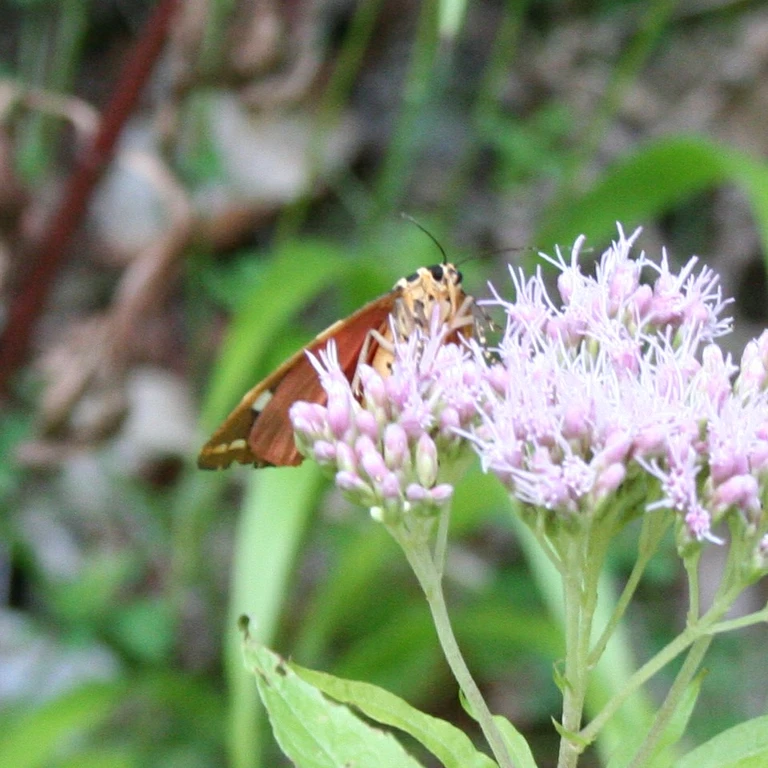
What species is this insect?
Euplagia quadripunctaria
